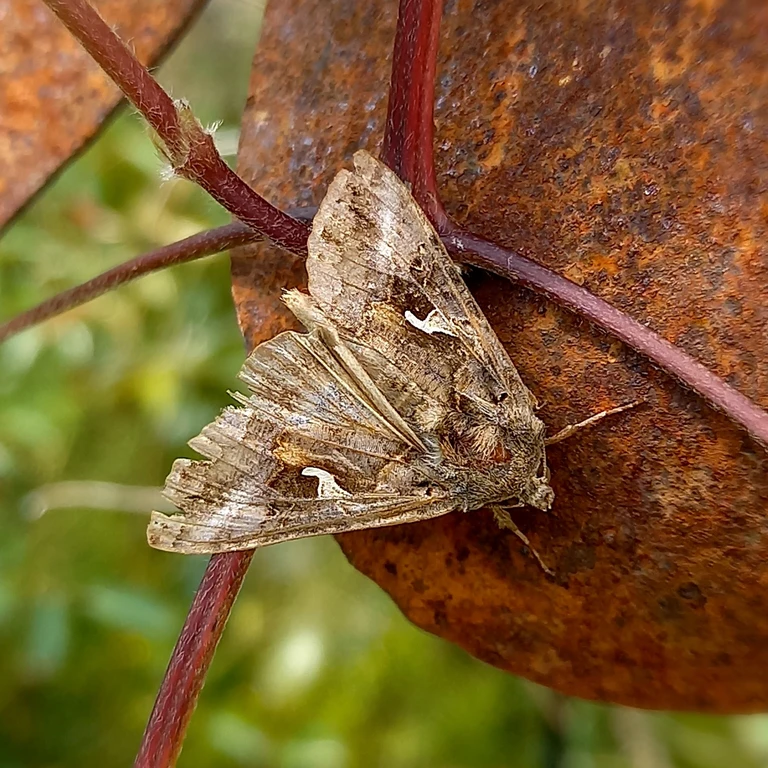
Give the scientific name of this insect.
Autographa gamma
